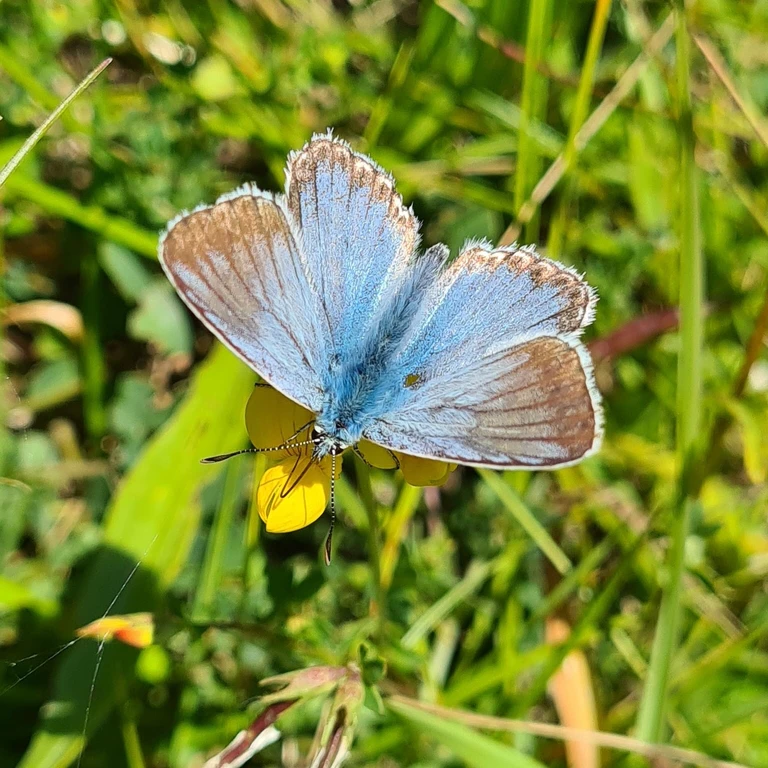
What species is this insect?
Lysandra coridon
